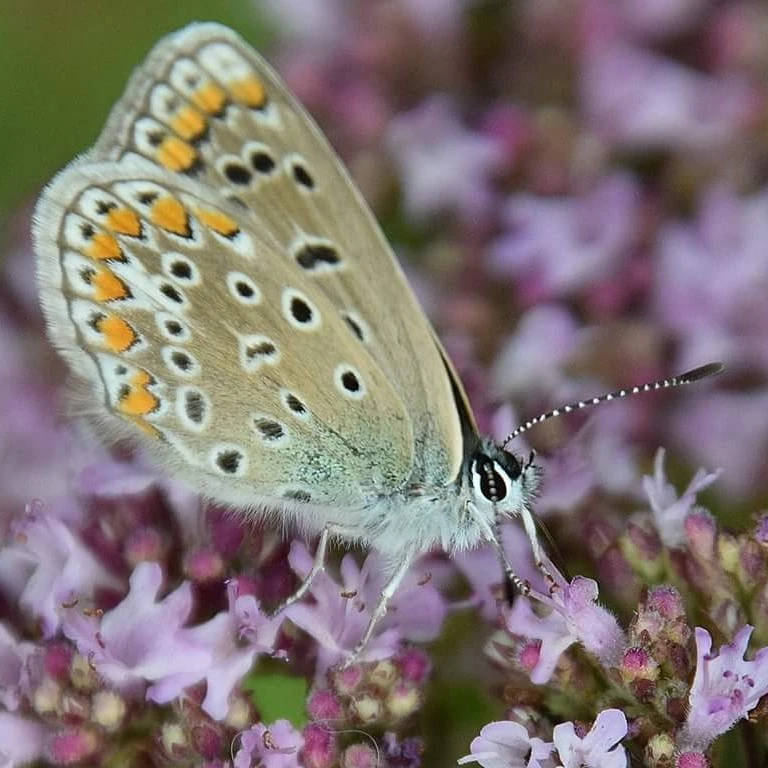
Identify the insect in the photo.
Polyommatus icarus
